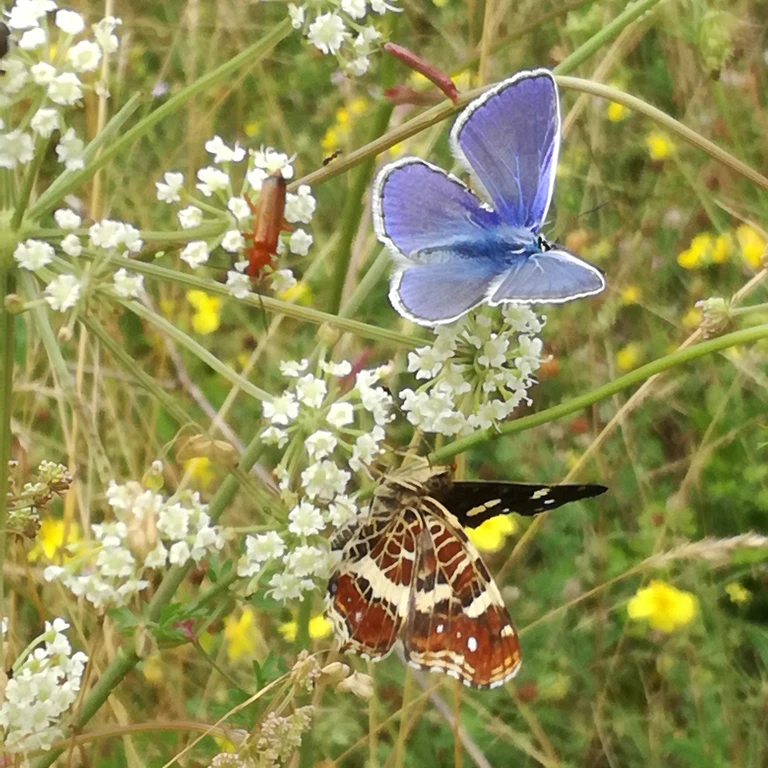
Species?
Araschnia levana
